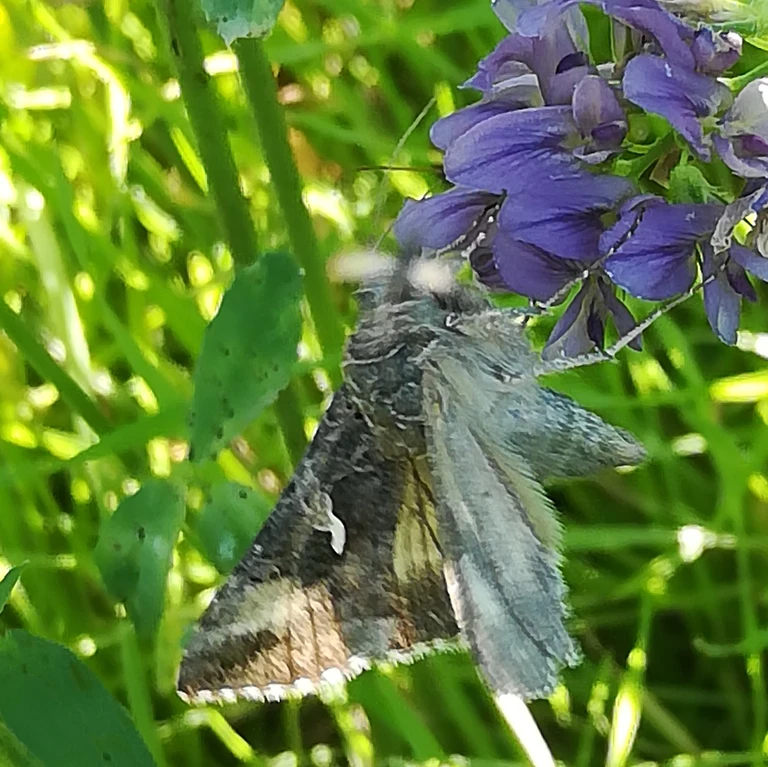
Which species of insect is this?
Autographa gamma
